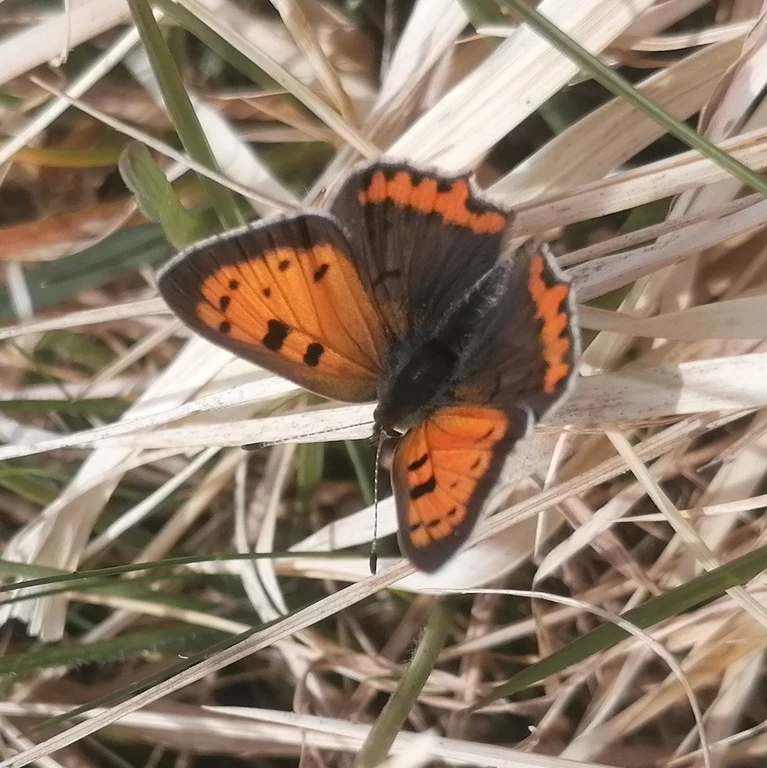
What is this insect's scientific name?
Lycaena phlaeas
